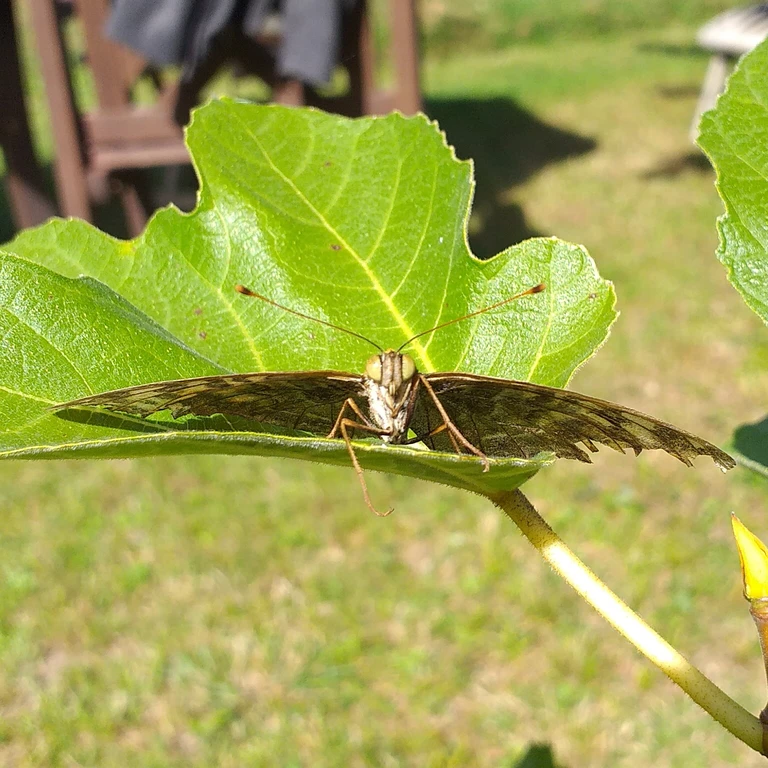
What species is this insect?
Argynnis paphia
